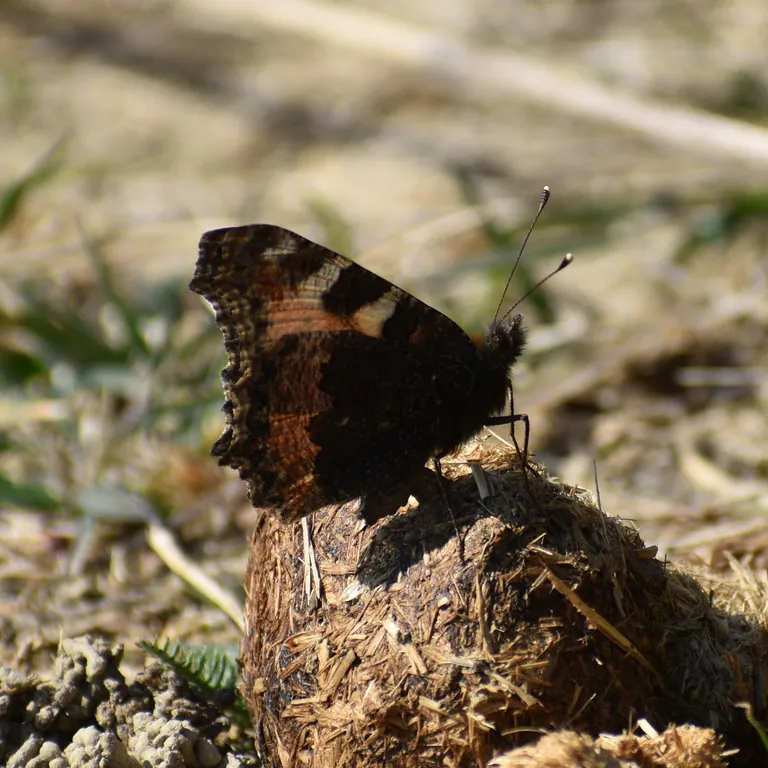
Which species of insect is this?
Aglais urticae
